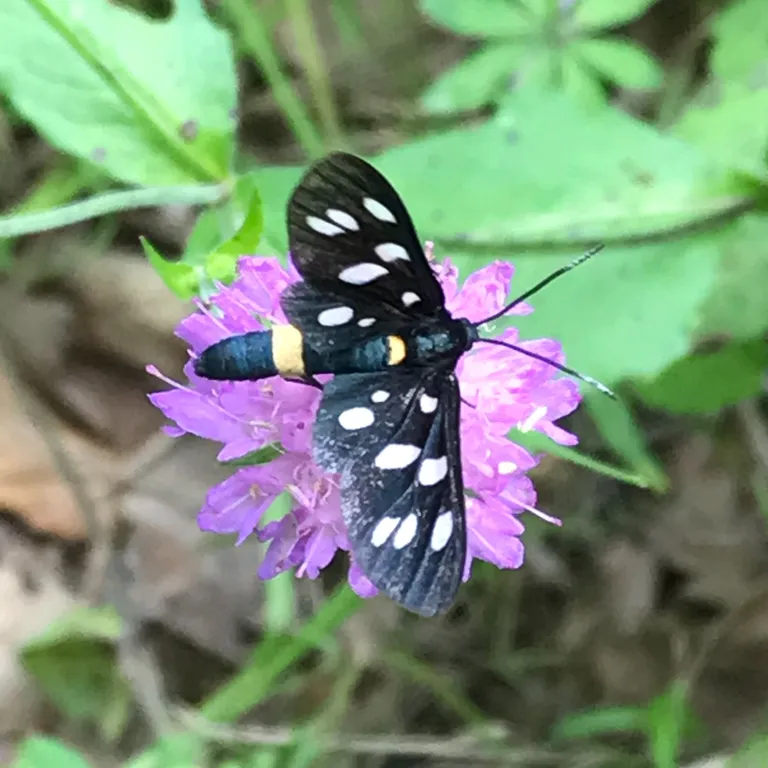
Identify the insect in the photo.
Amata phegea
